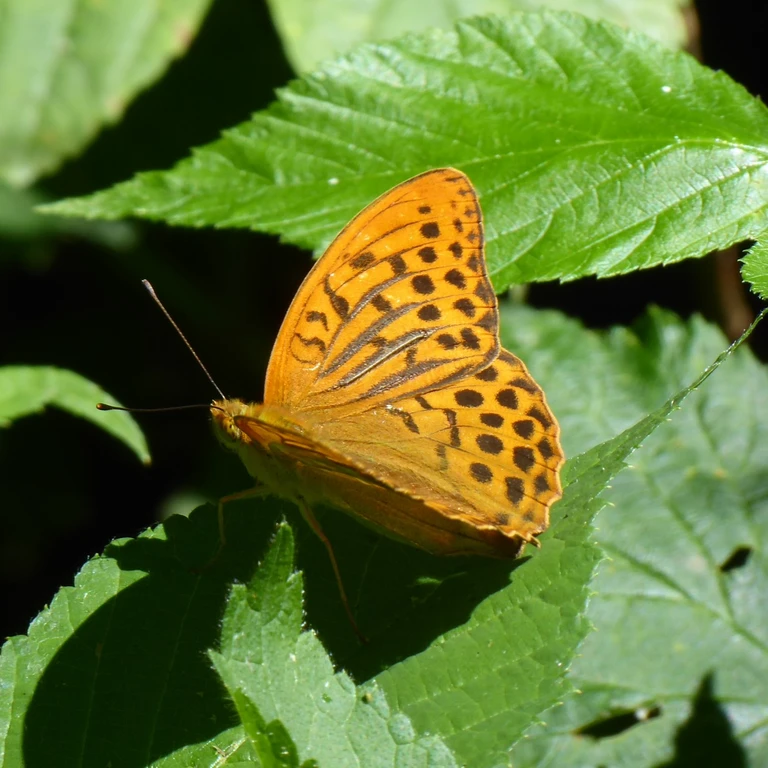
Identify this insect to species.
Argynnis paphia
